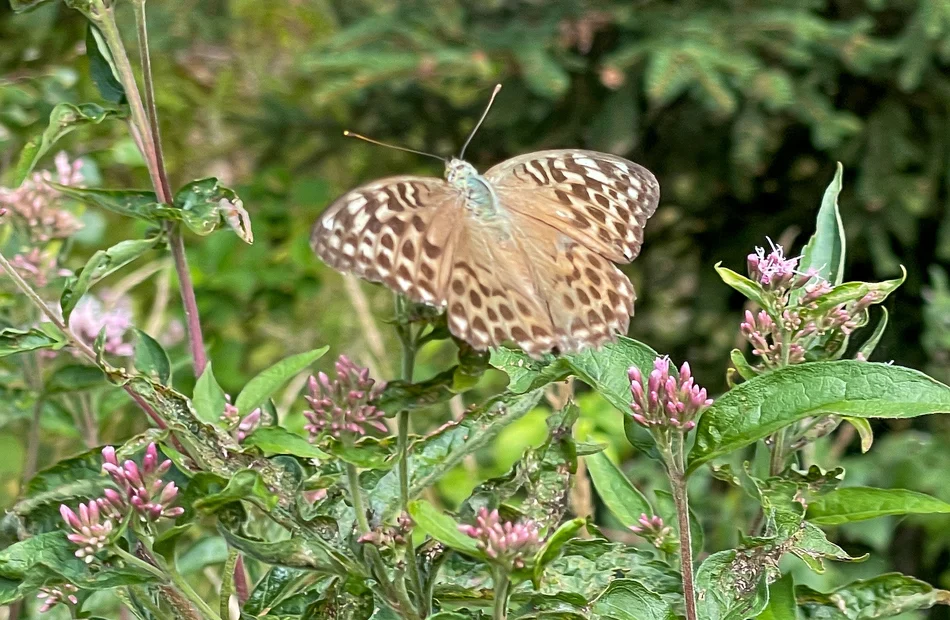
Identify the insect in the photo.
Argynnis paphia
